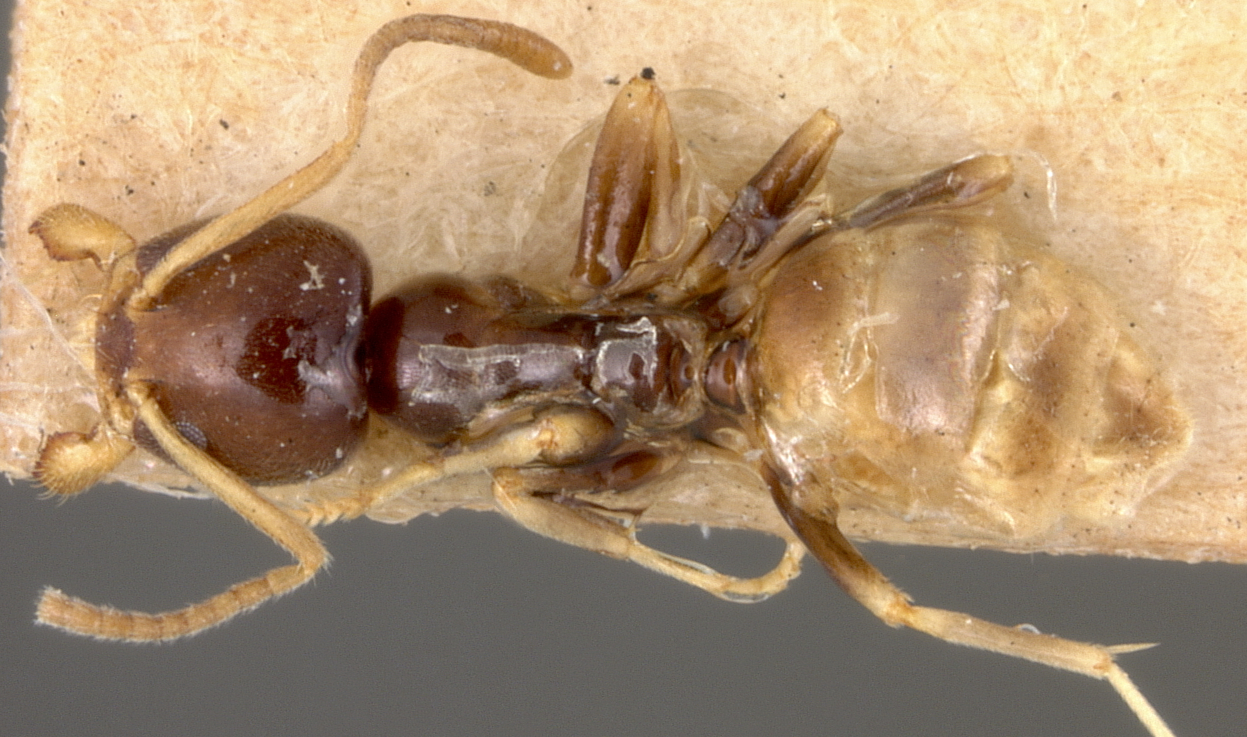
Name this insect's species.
Iridomyrmex keiteli
